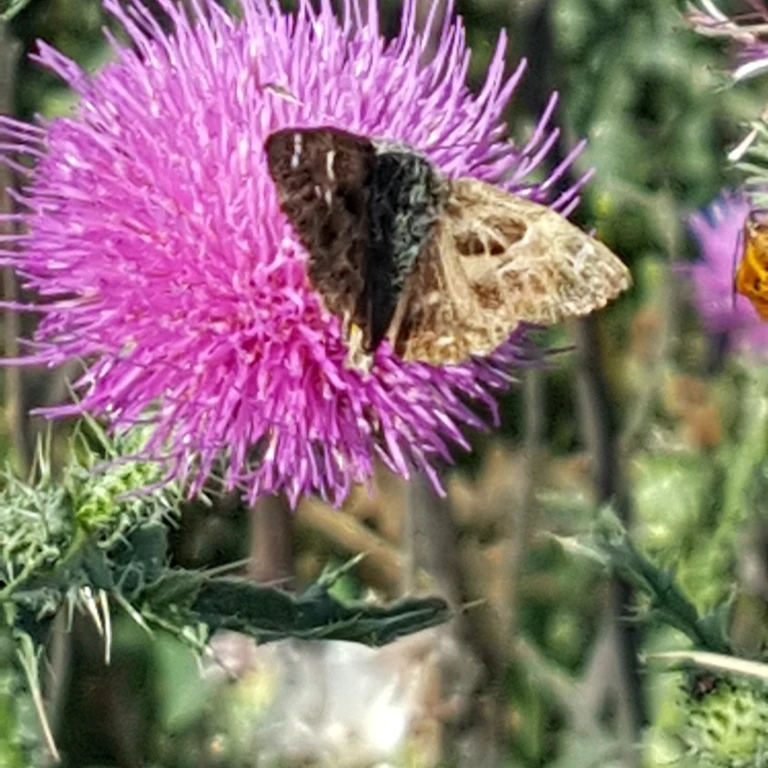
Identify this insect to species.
Carcharodus alceae
